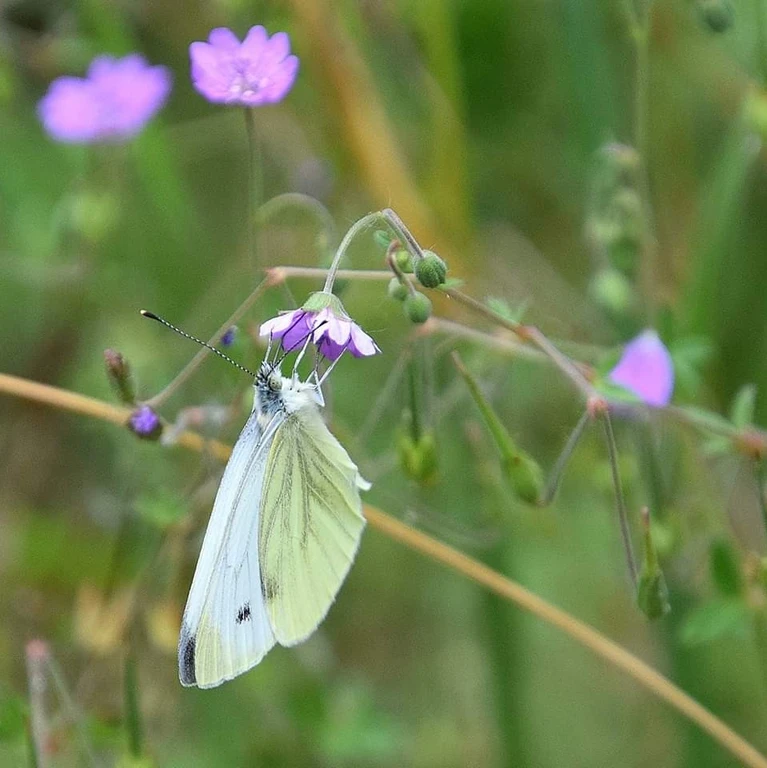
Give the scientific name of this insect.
Pieris napi
